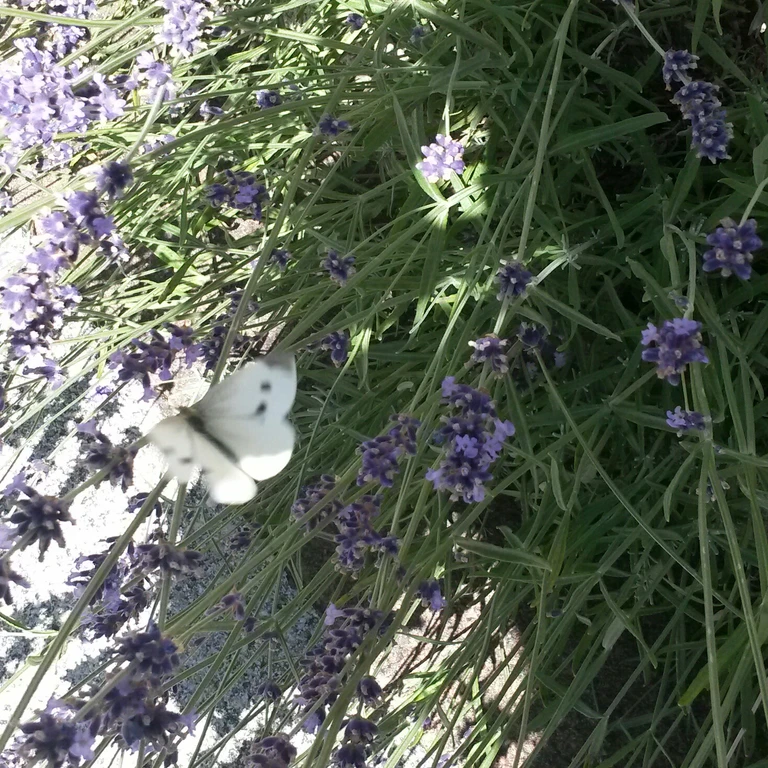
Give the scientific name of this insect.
Pieris rapae
